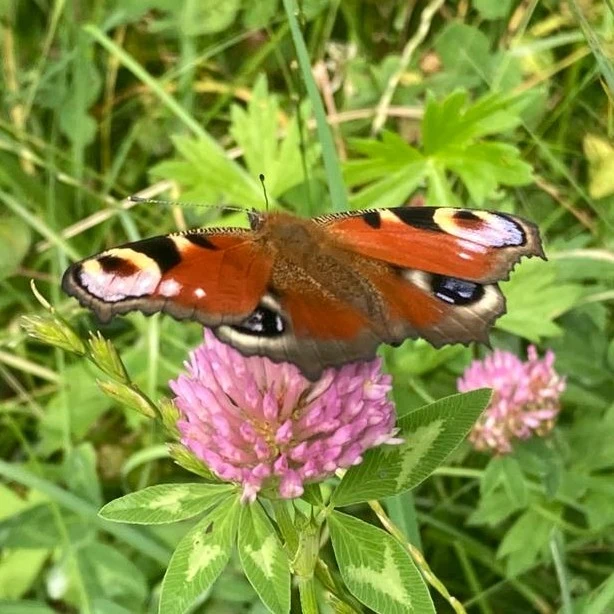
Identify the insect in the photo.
Aglais io
